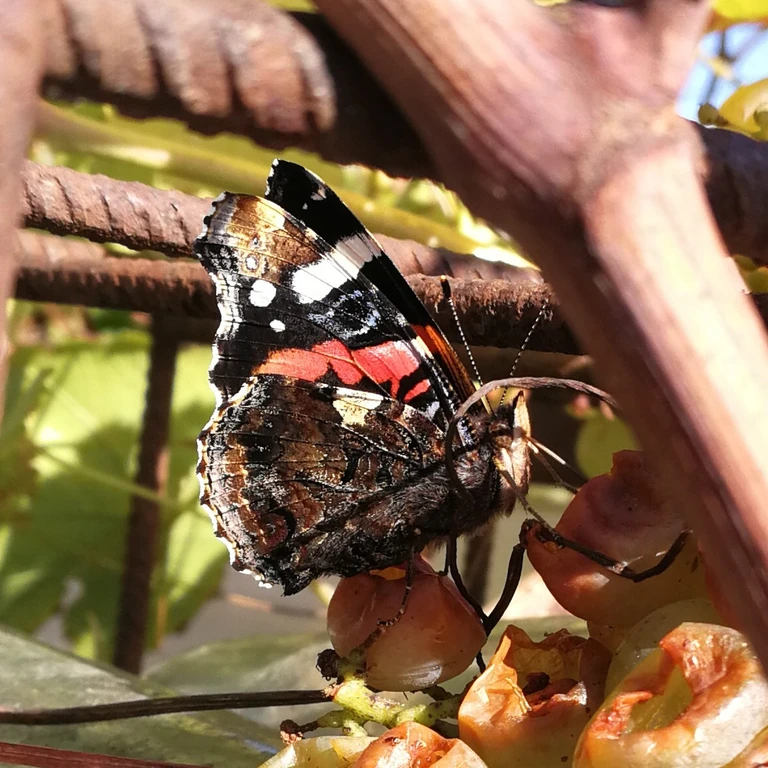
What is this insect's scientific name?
Vanessa atalanta
